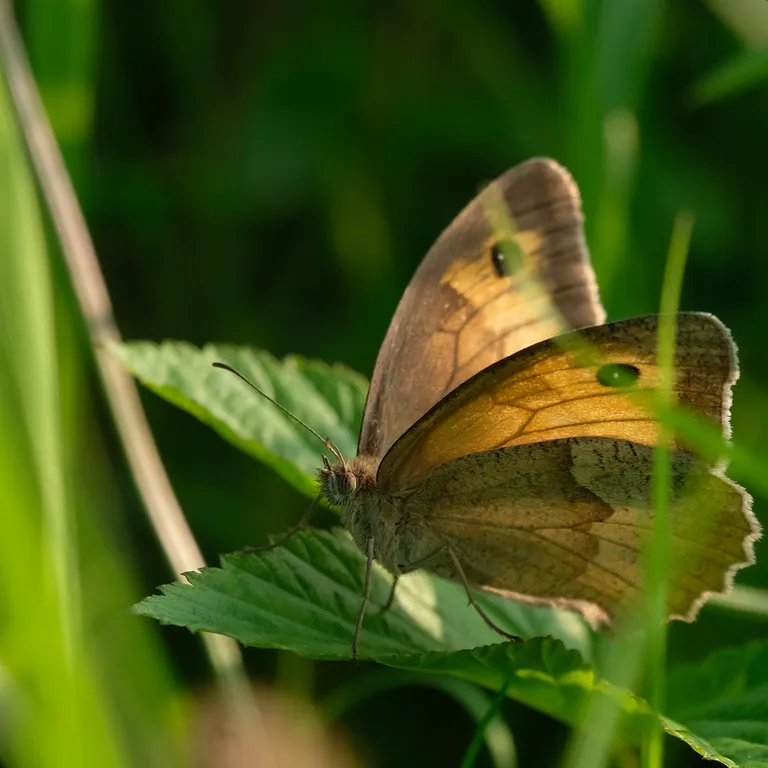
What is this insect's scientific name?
Maniola jurtina
